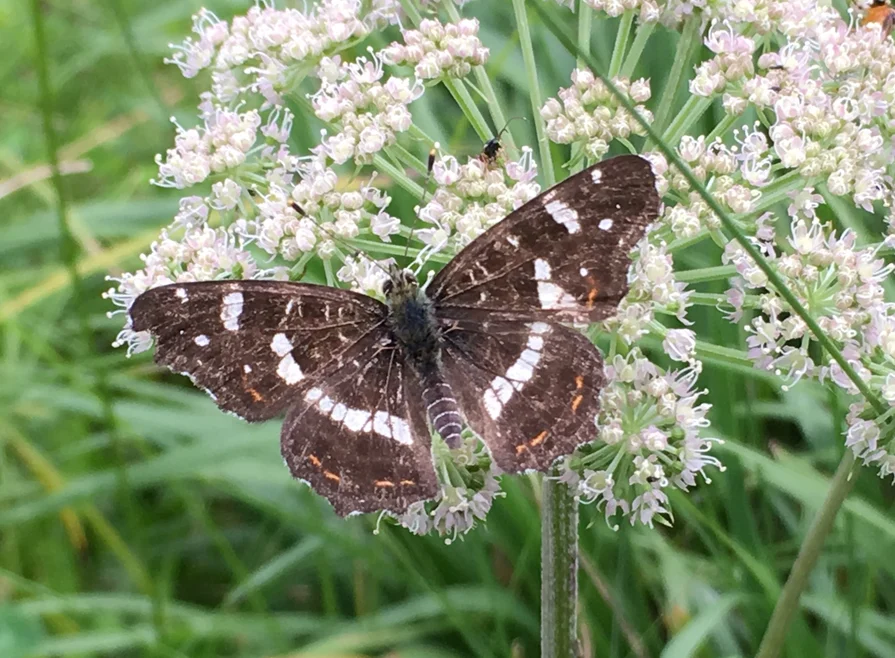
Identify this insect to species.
Araschnia levana
